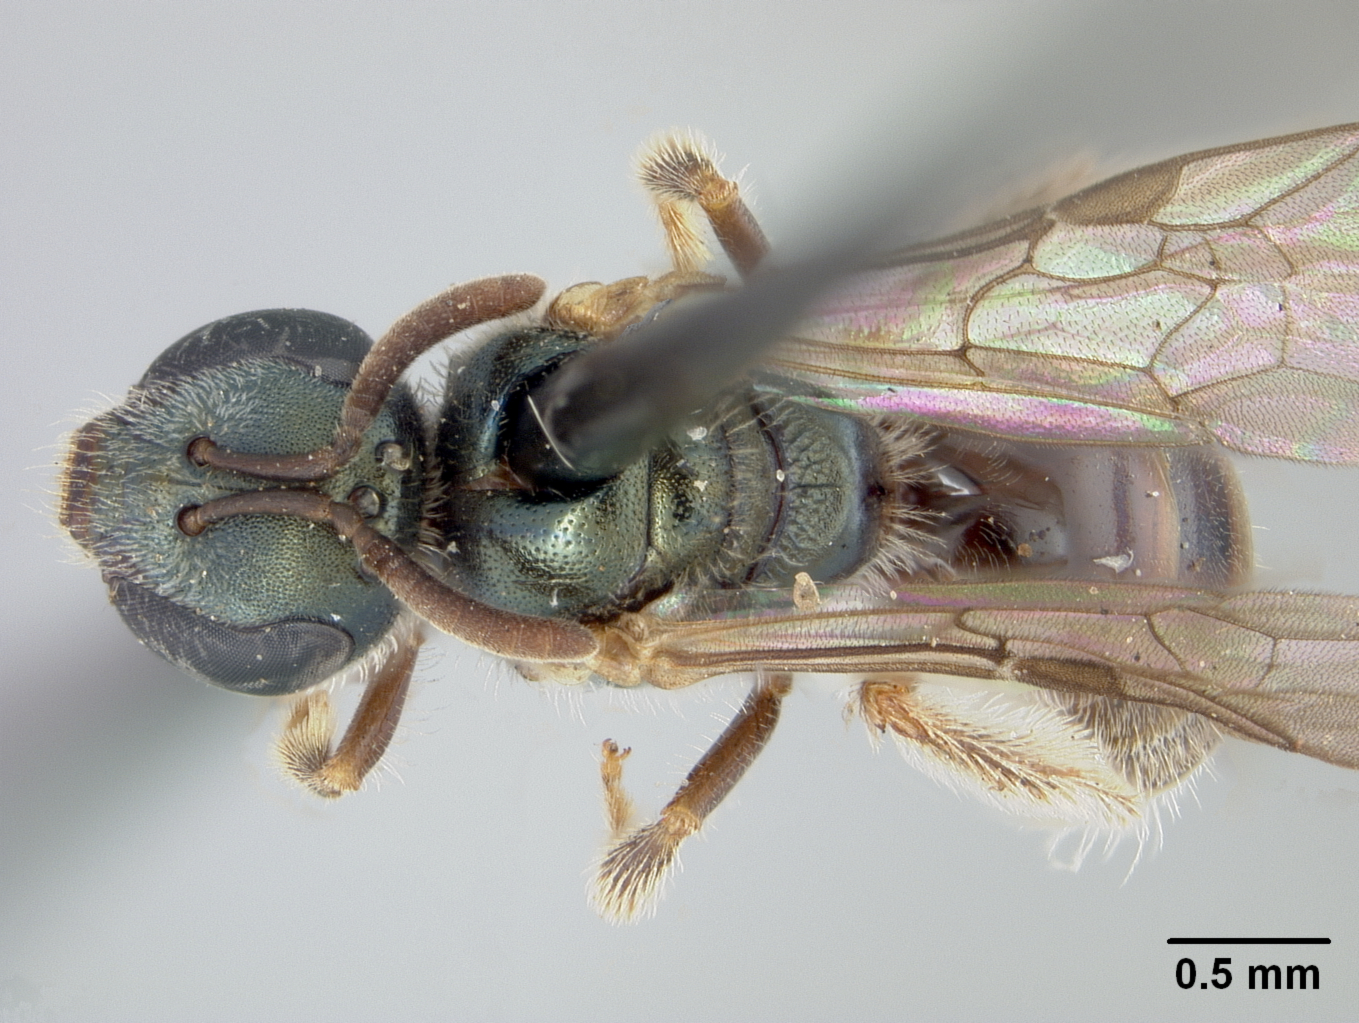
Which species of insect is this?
Halictus hiemalis
